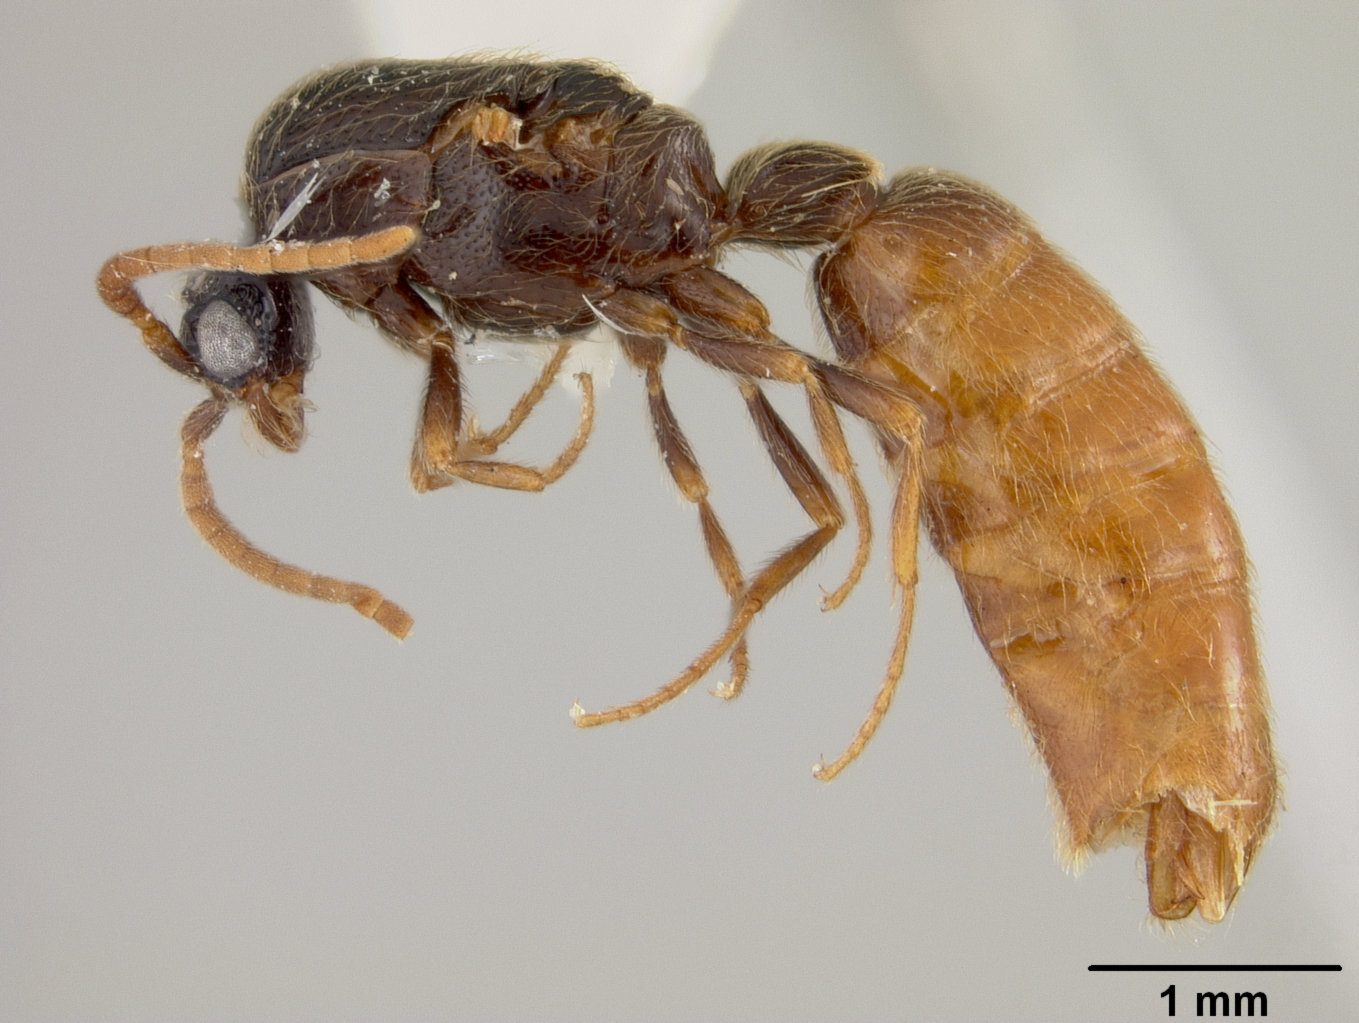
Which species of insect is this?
Neivamyrmex baylori
